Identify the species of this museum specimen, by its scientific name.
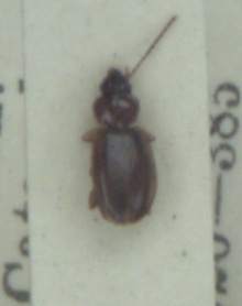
Trechus obtusus
